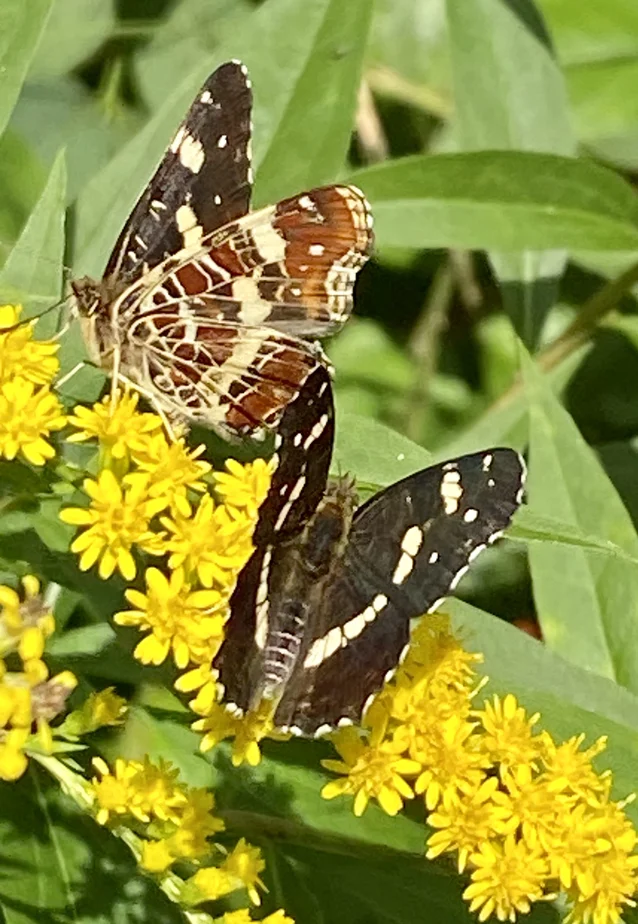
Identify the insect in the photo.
Araschnia levana
